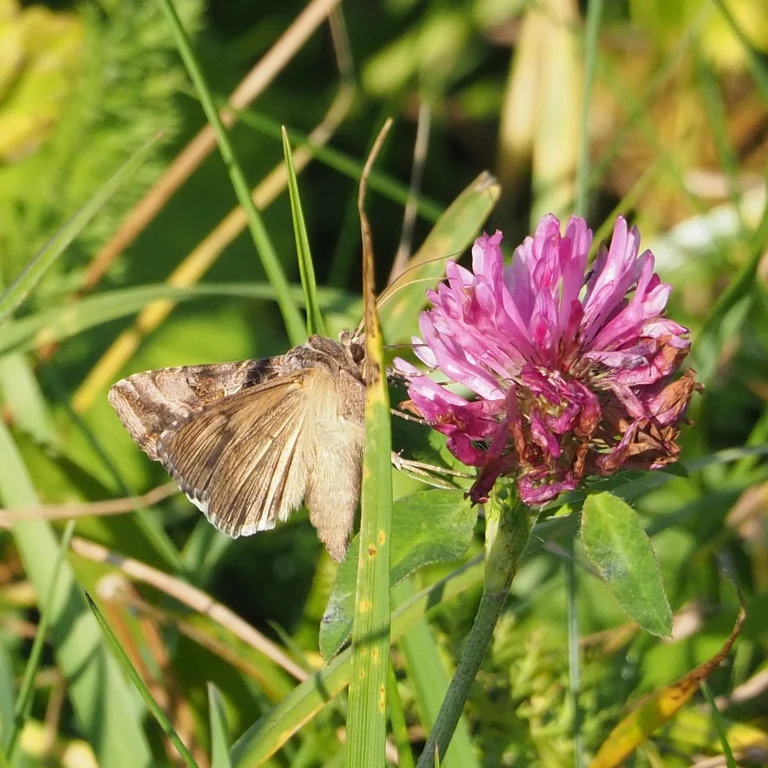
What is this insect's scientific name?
Autographa gamma
